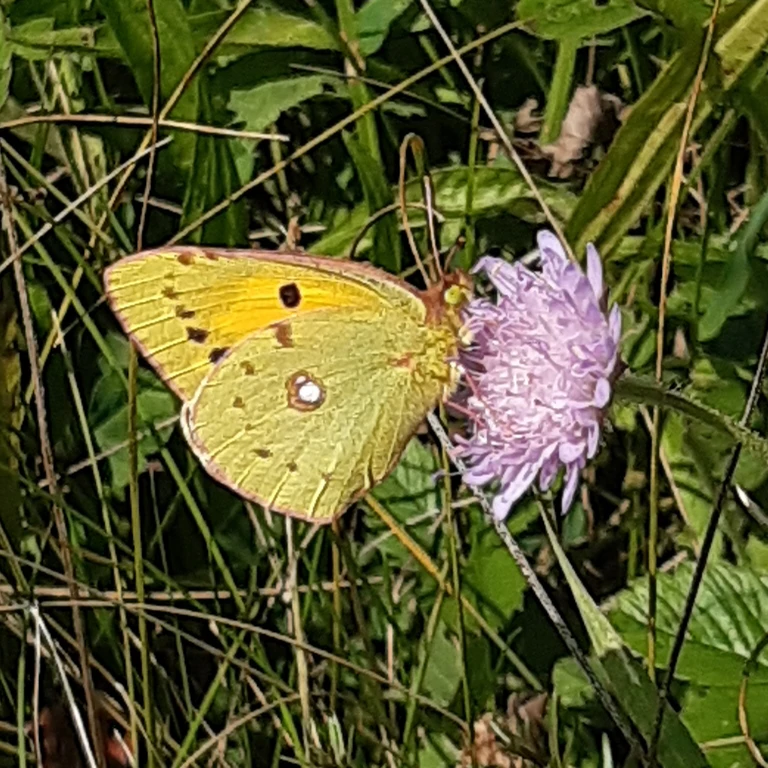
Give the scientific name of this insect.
Colias croceus
